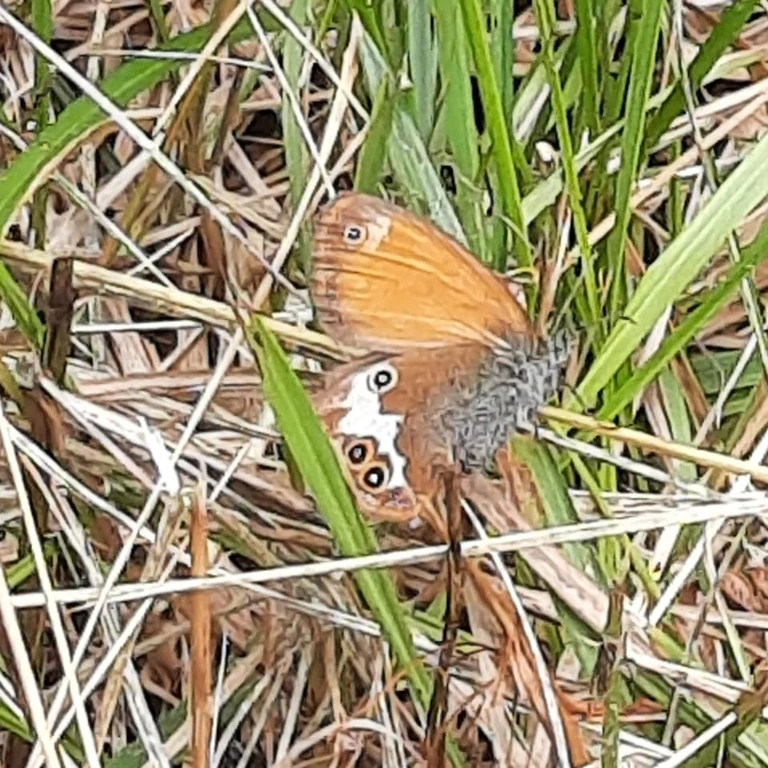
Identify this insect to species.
Coenonympha arcania
